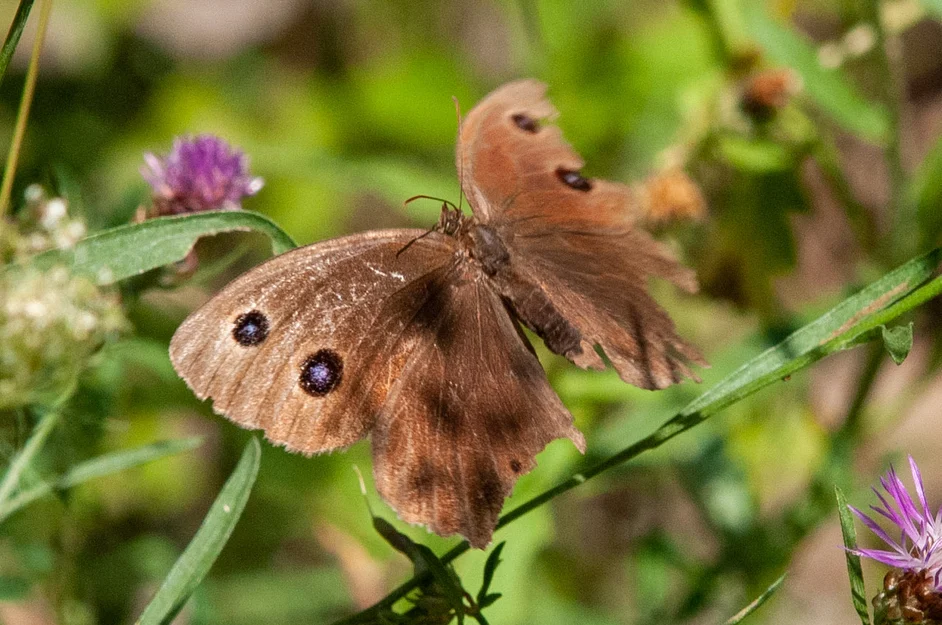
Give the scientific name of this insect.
Minois dryas
